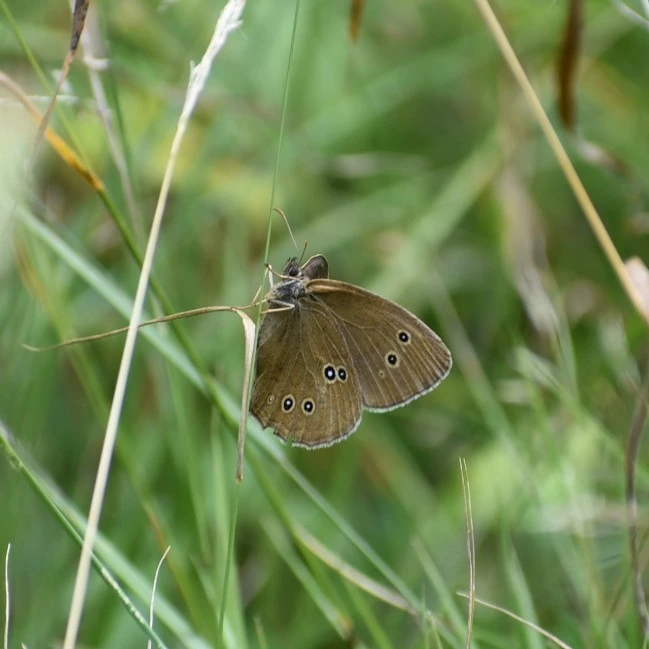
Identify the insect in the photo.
Aphantopus hyperantus
